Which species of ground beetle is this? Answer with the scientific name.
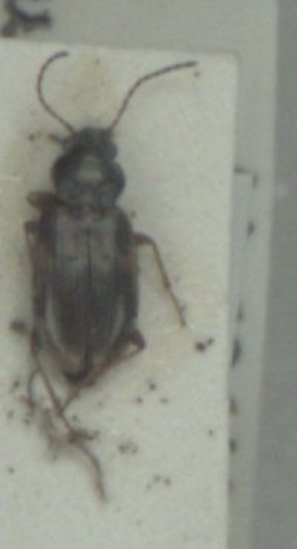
Bembidion varium
